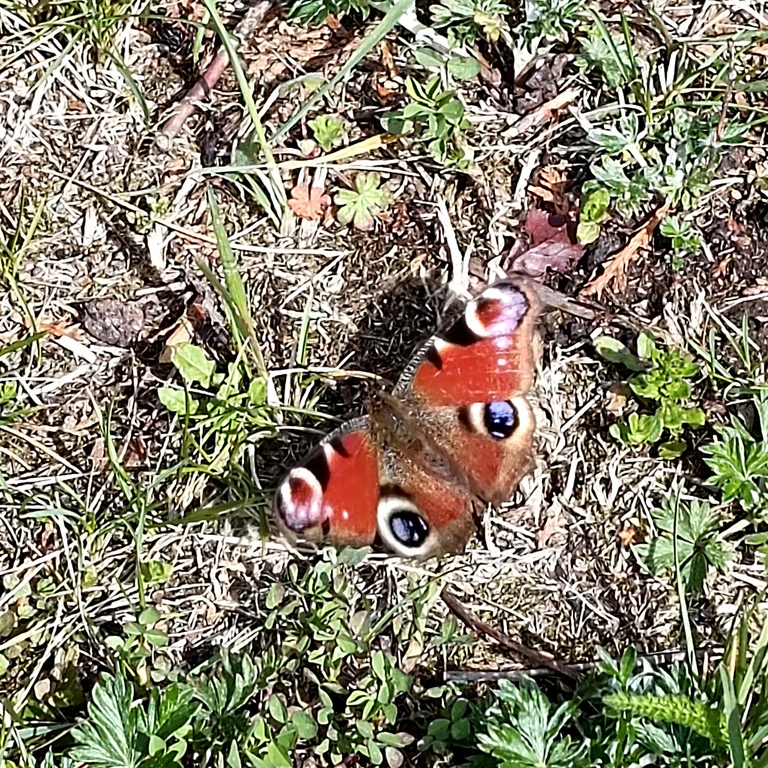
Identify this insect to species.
Aglais io
